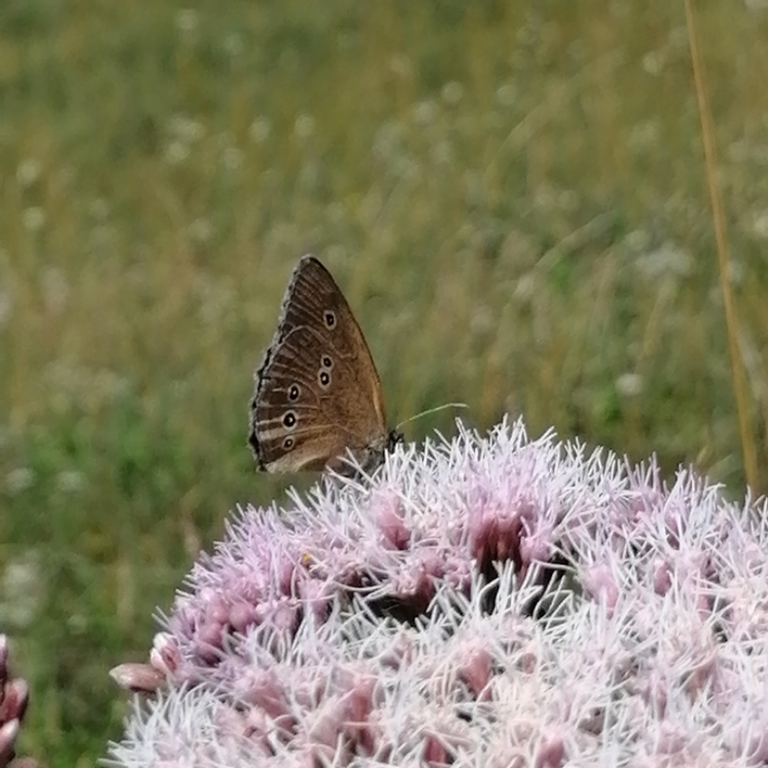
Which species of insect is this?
Aphantopus hyperantus
